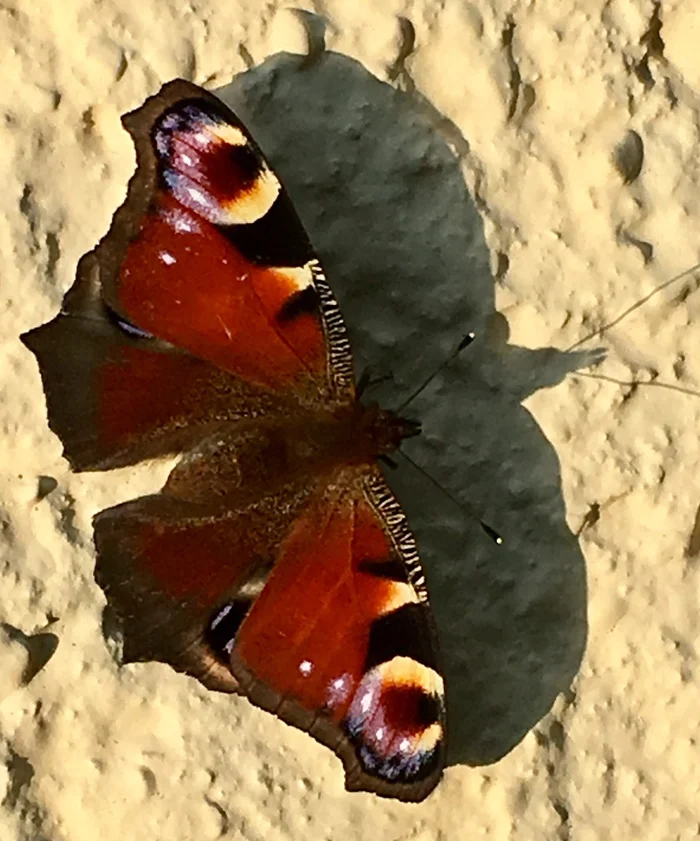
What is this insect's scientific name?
Aglais io
